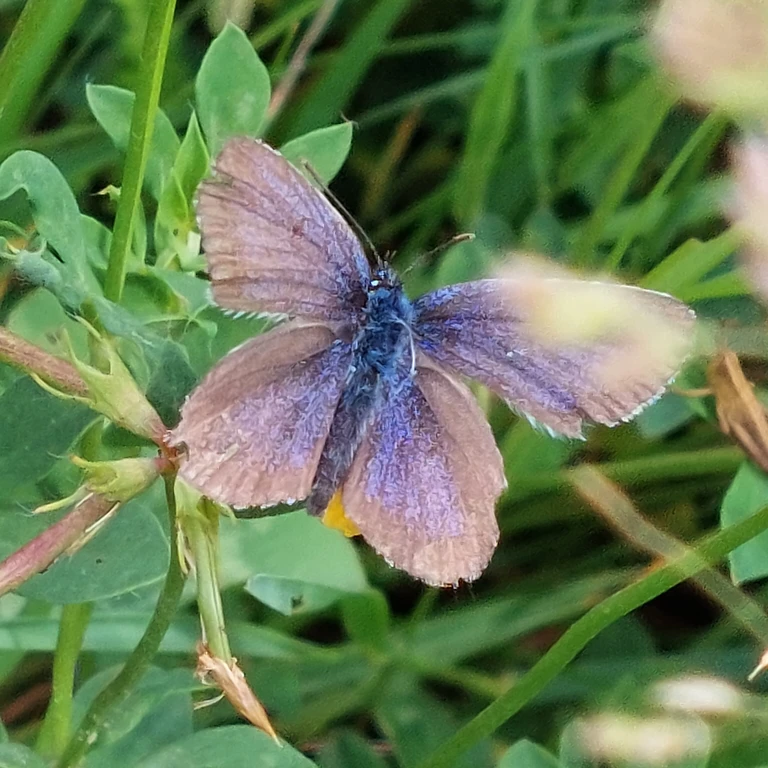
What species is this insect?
Plebejus argus
